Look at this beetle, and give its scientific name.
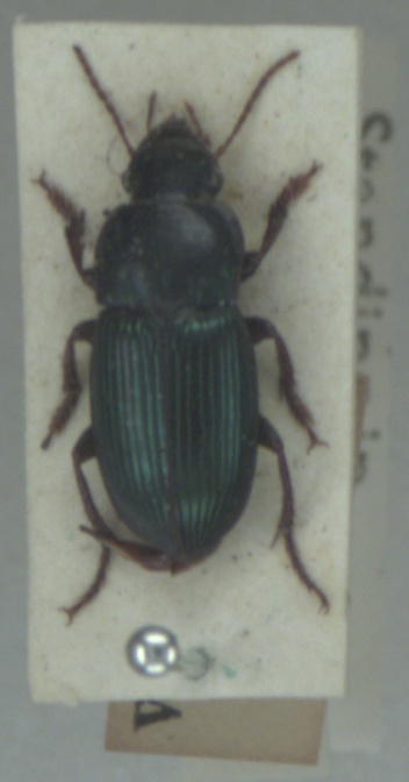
Harpalus rubripes
